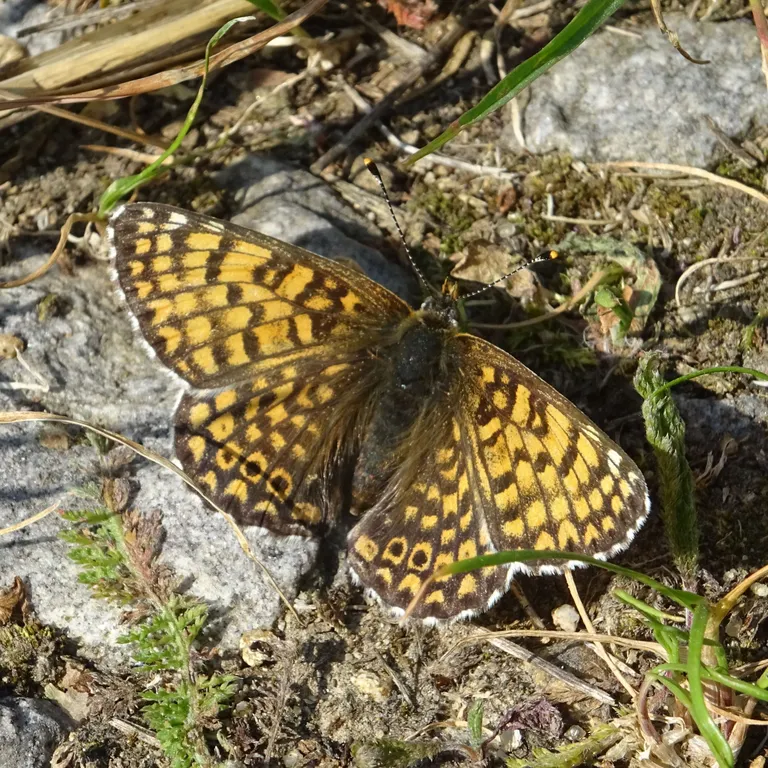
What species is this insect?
Melitaea cinxia
